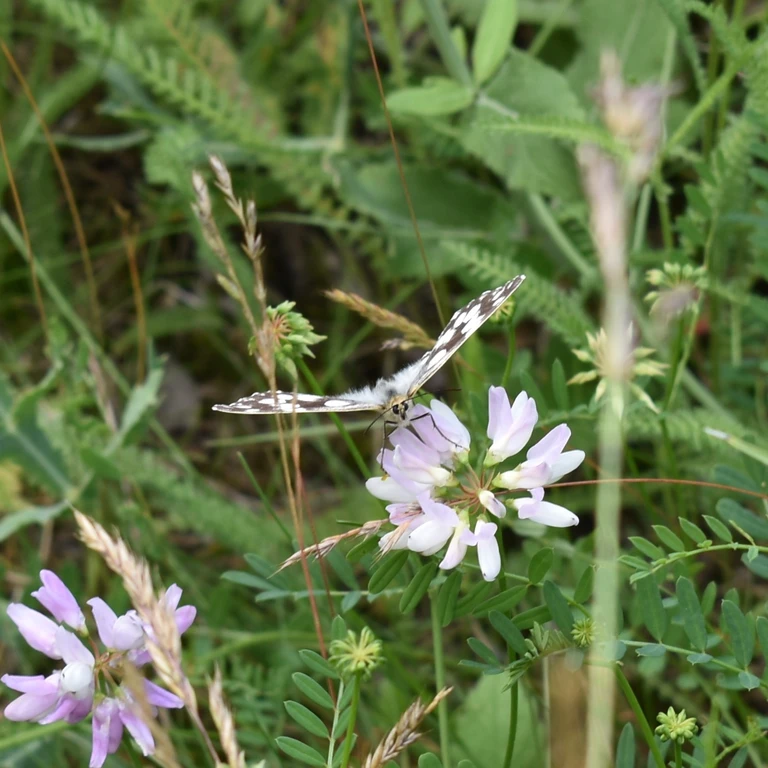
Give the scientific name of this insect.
Melanargia galathea
